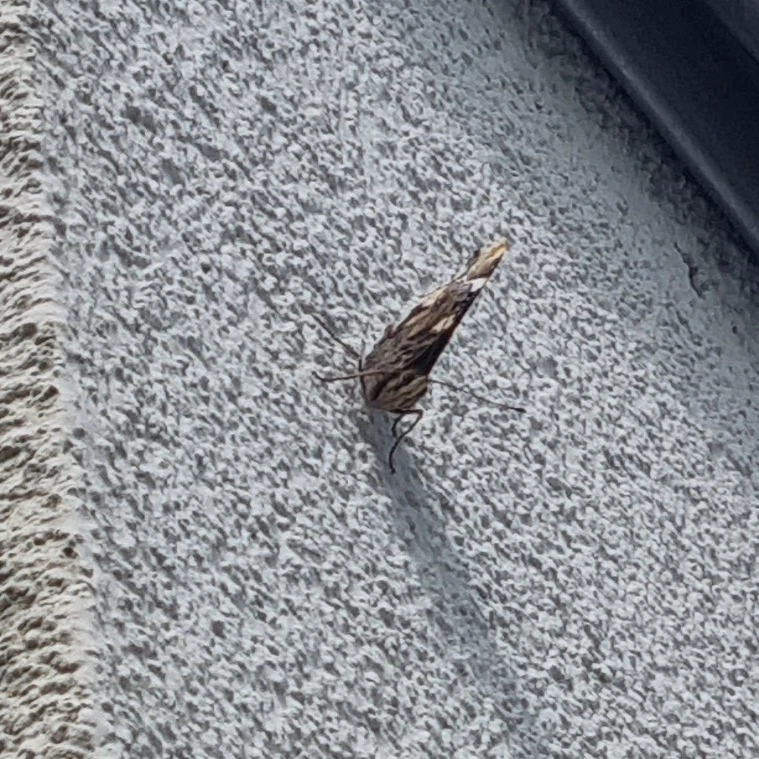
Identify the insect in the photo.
Vanessa atalanta
